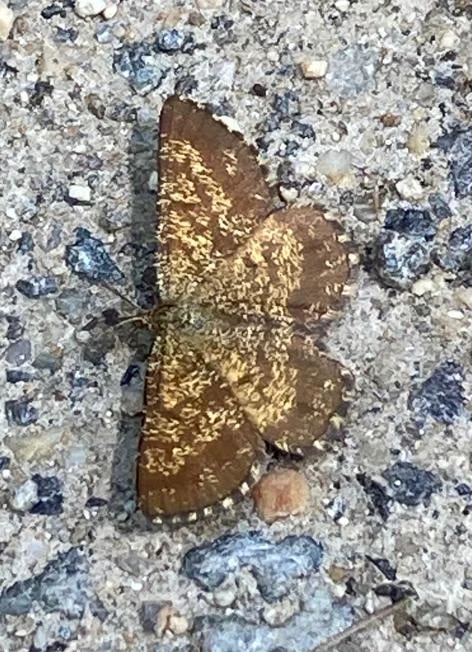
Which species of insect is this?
Ematurga atomaria
